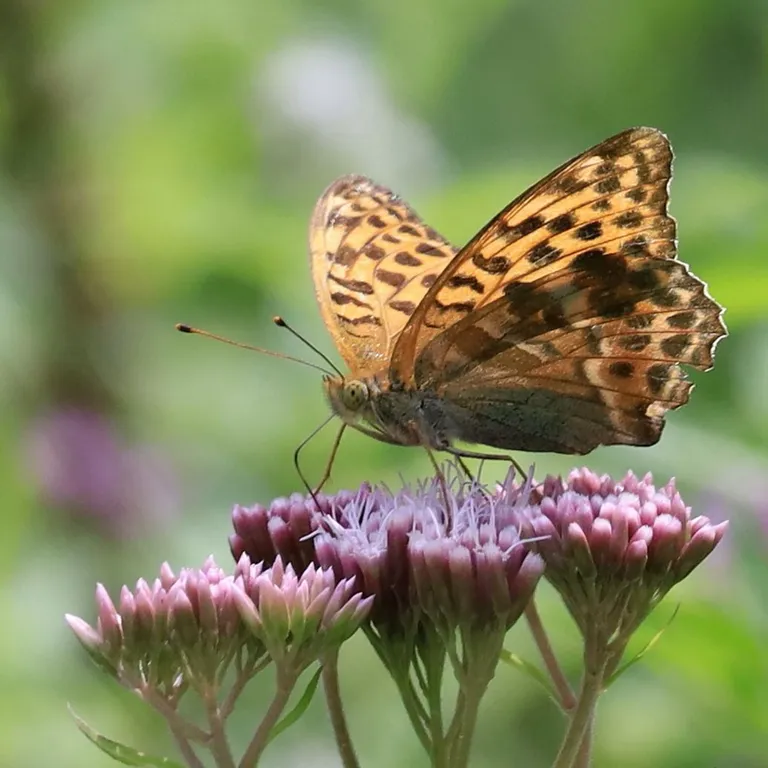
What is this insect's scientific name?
Argynnis paphia
